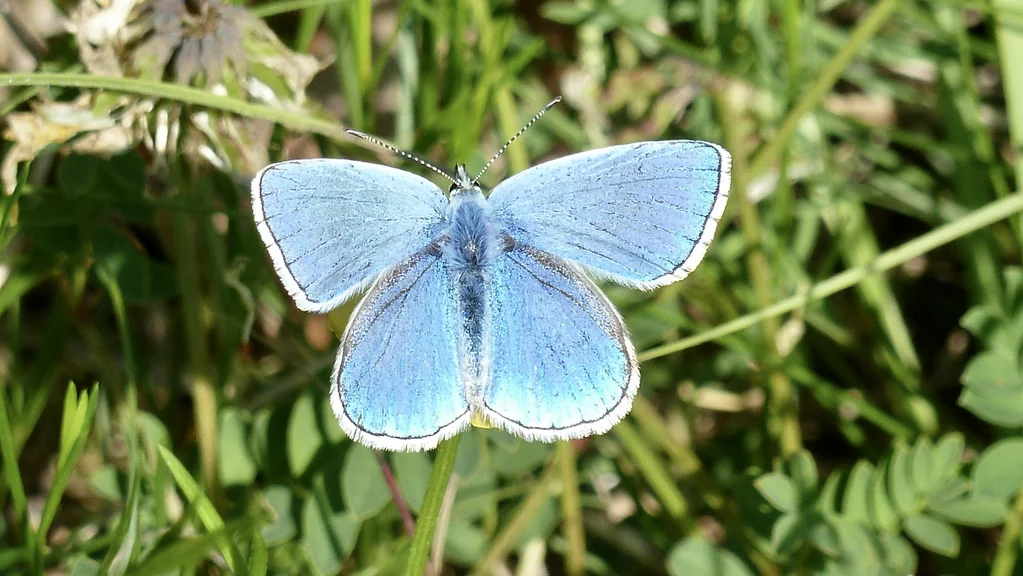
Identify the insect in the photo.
Lysandra bellargus
